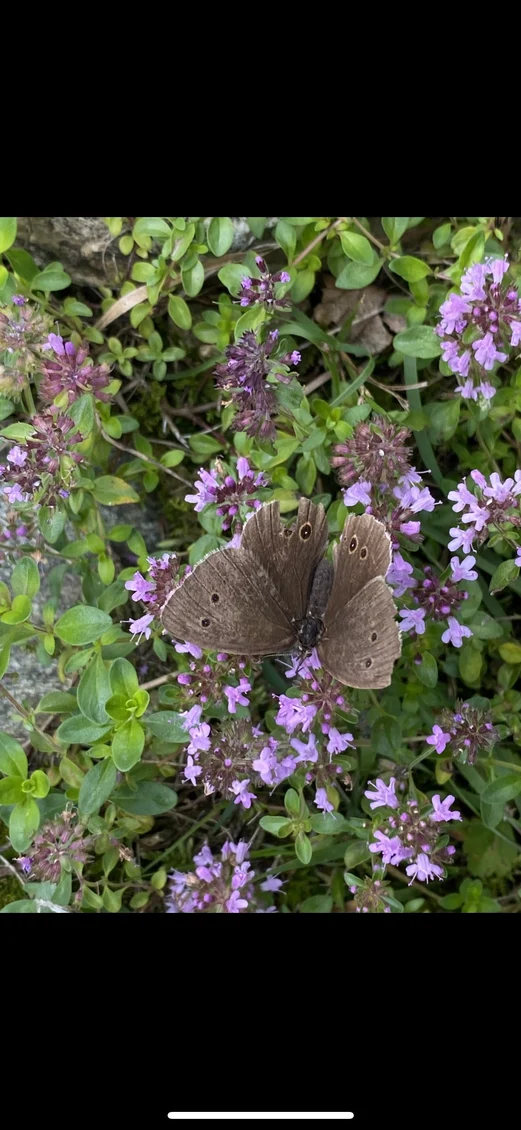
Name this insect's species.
Aphantopus hyperantus
